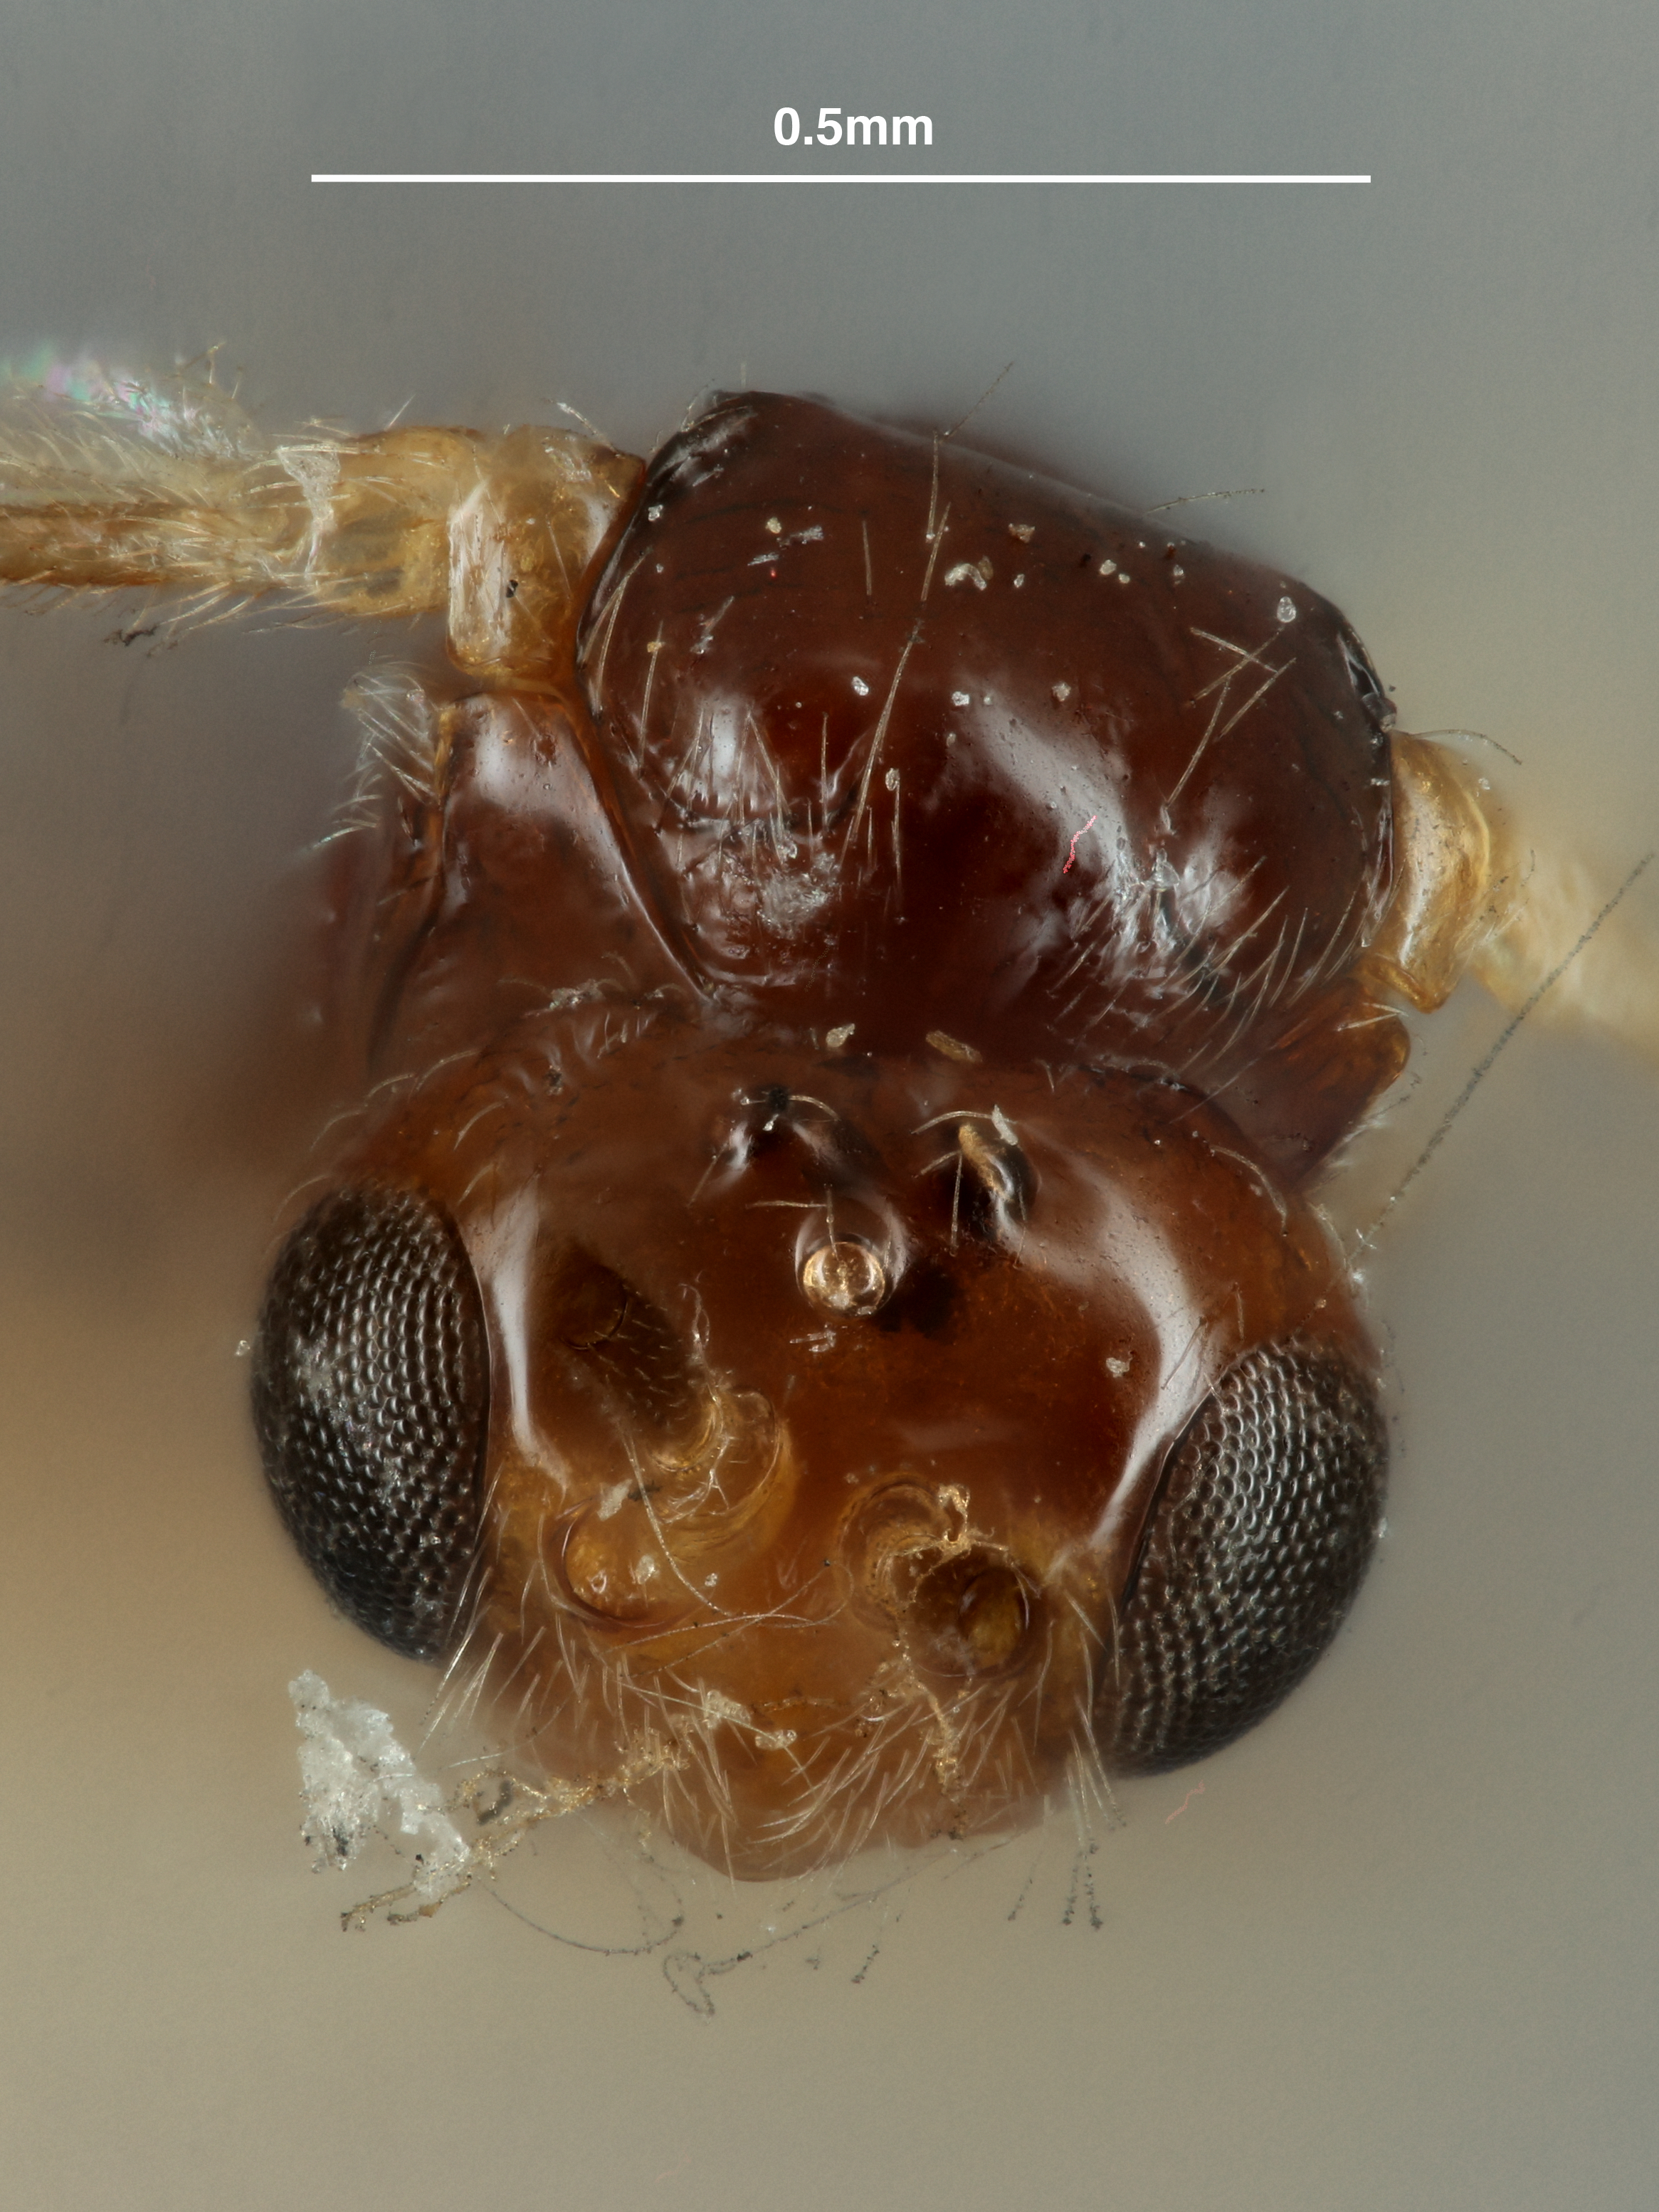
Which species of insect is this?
Rhyssalus oscinidis
